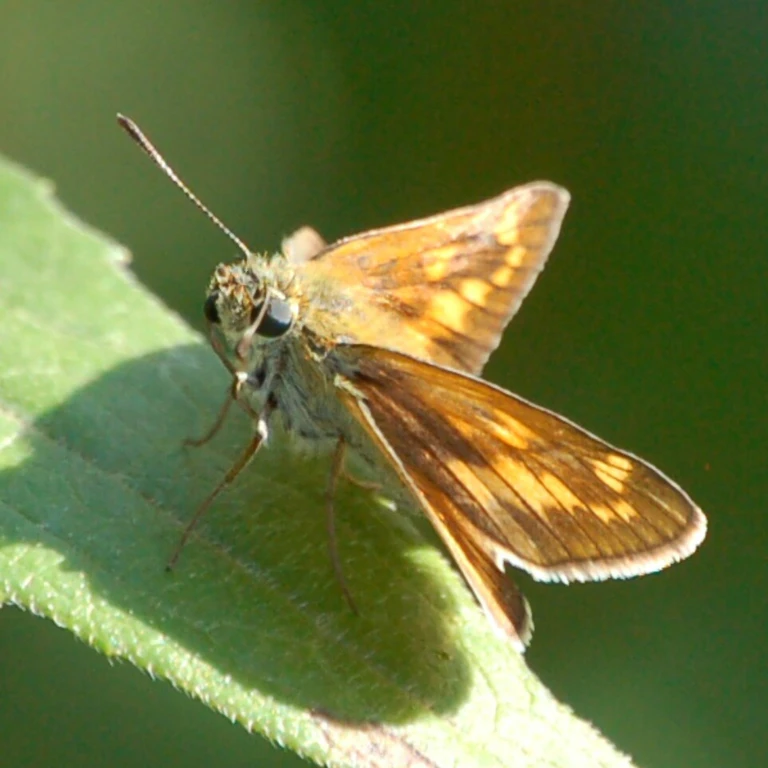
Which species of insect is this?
Ochlodes sylvanus (also Ochlodes venata)
